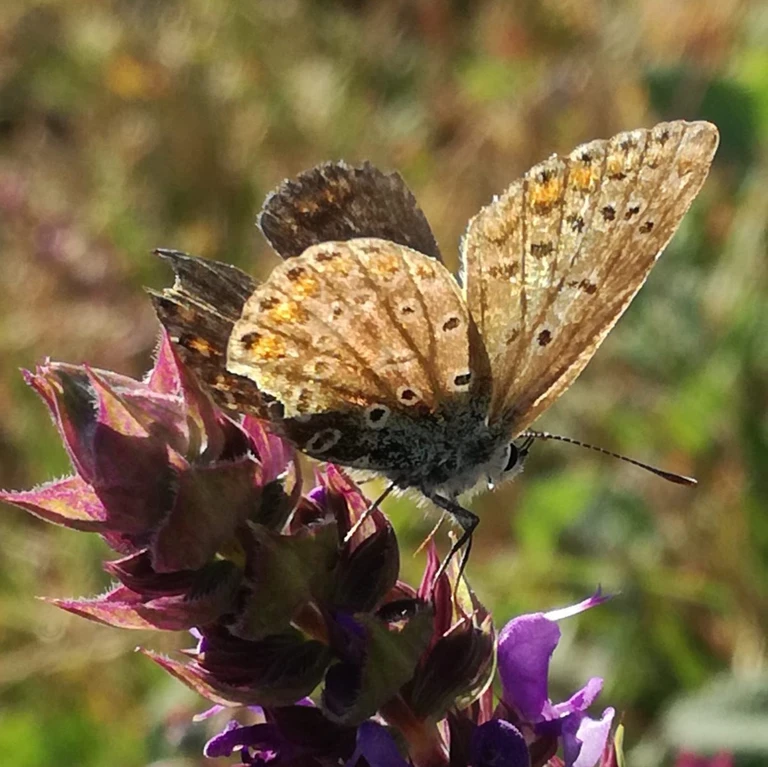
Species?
Polyommatus icarus
